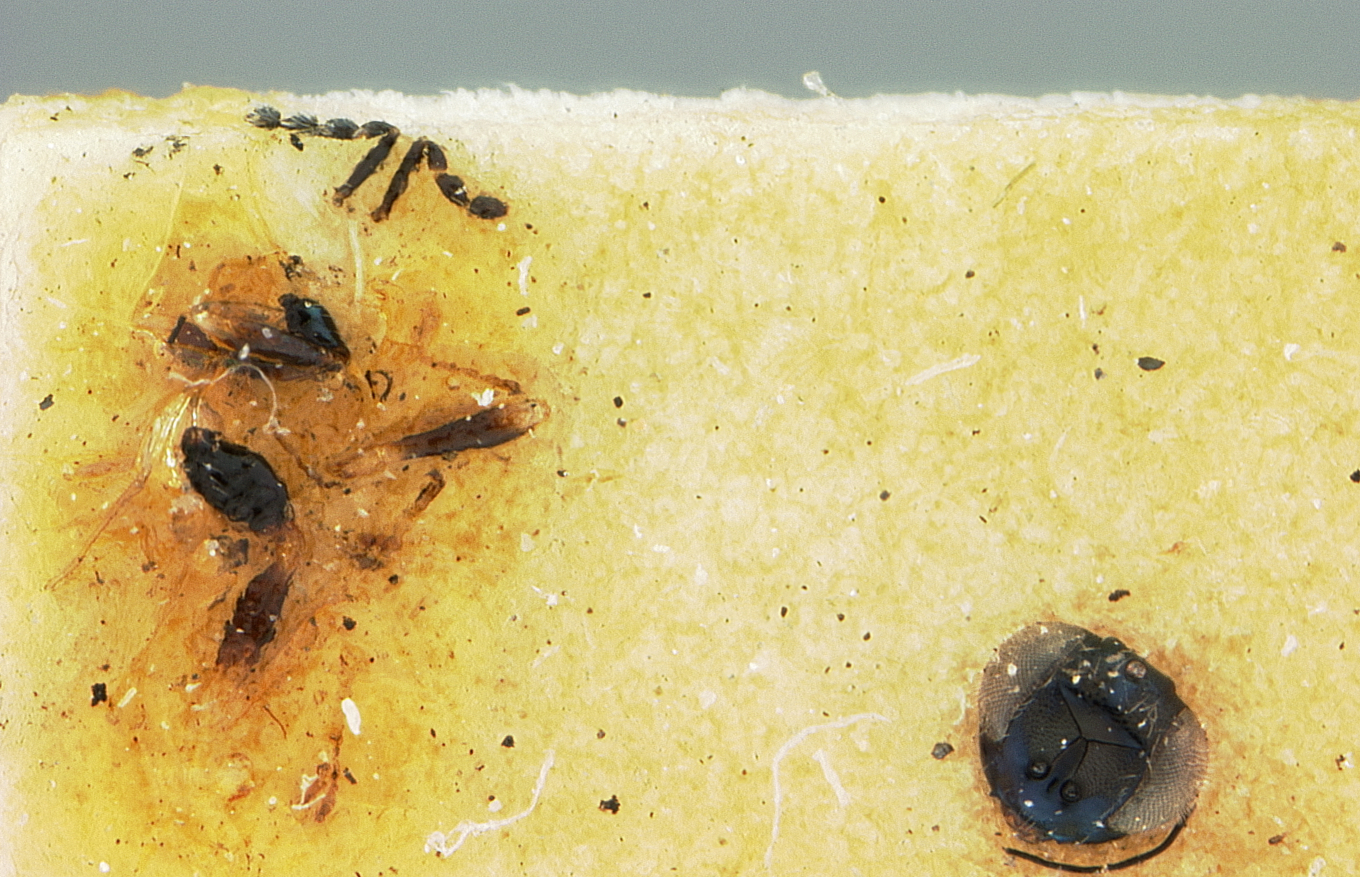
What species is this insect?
Holcopelte floridana
